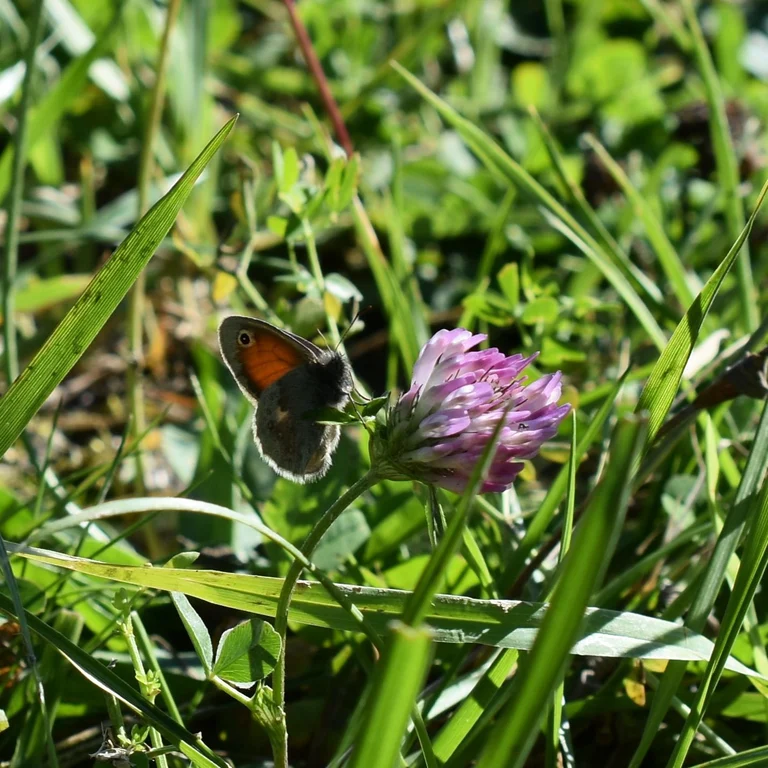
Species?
Coenonympha pamphilus
